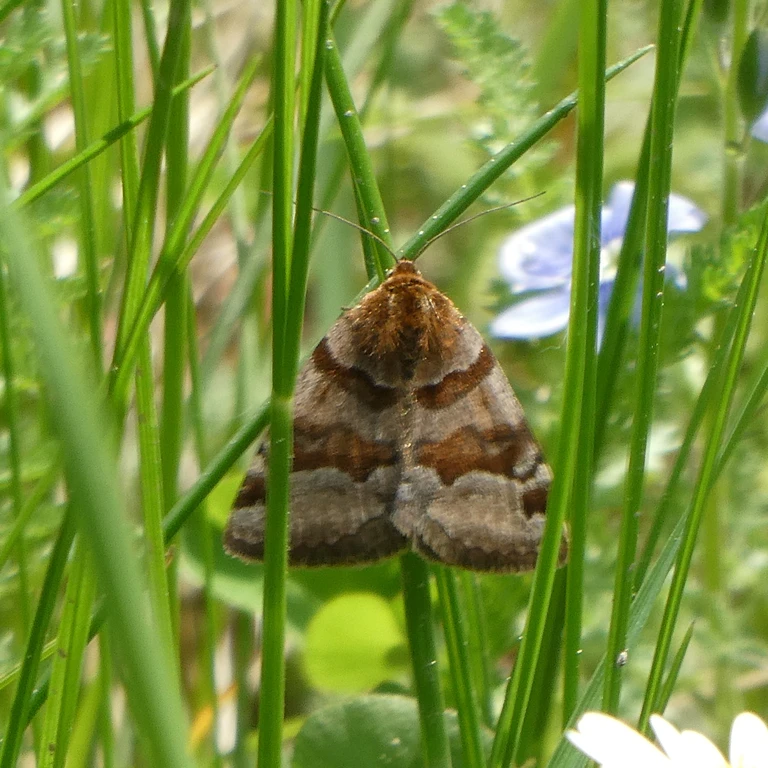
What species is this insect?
Euclidia glyphica
